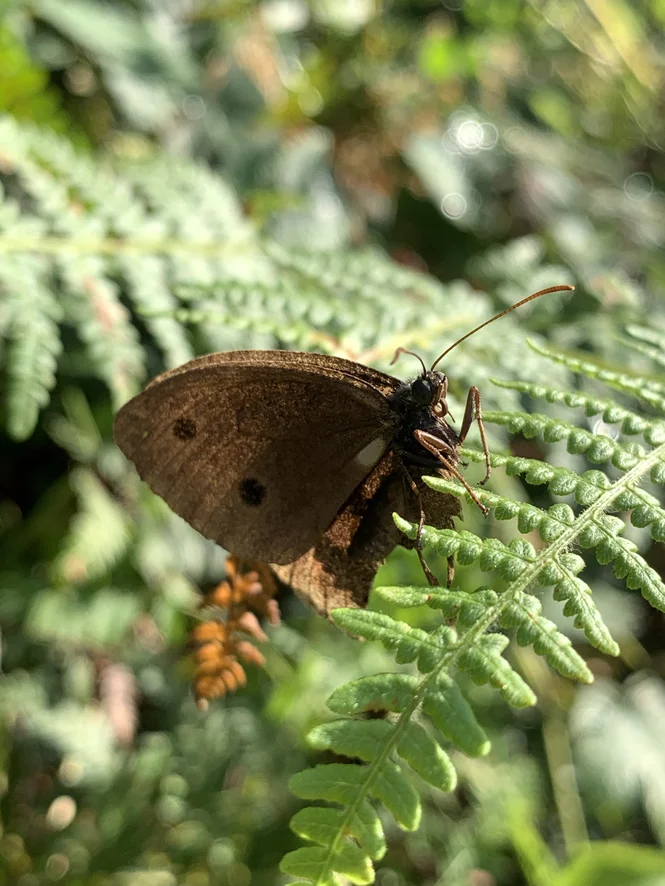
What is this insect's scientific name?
Minois dryas
